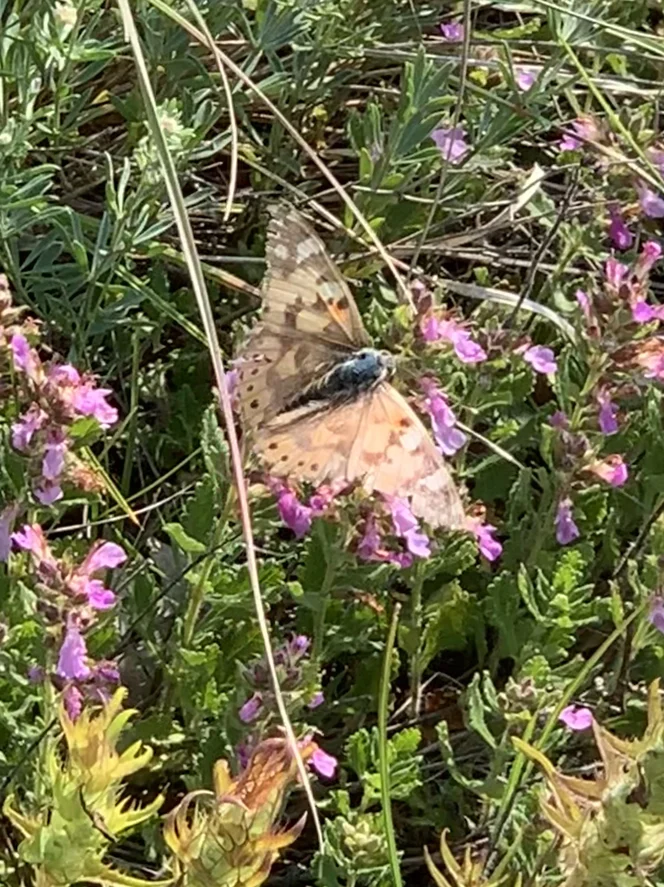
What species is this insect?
Vanessa cardui
